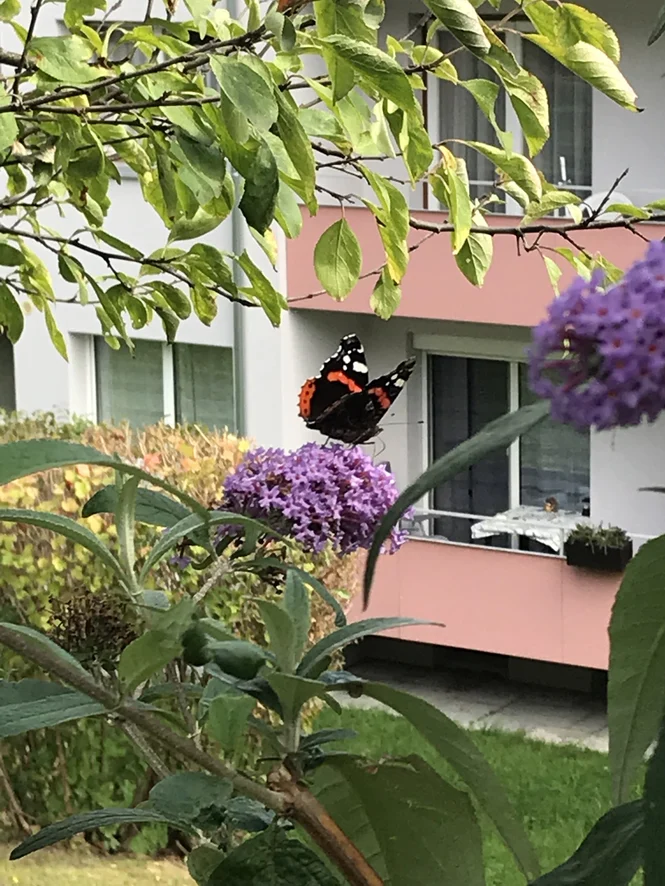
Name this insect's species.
Vanessa atalanta
